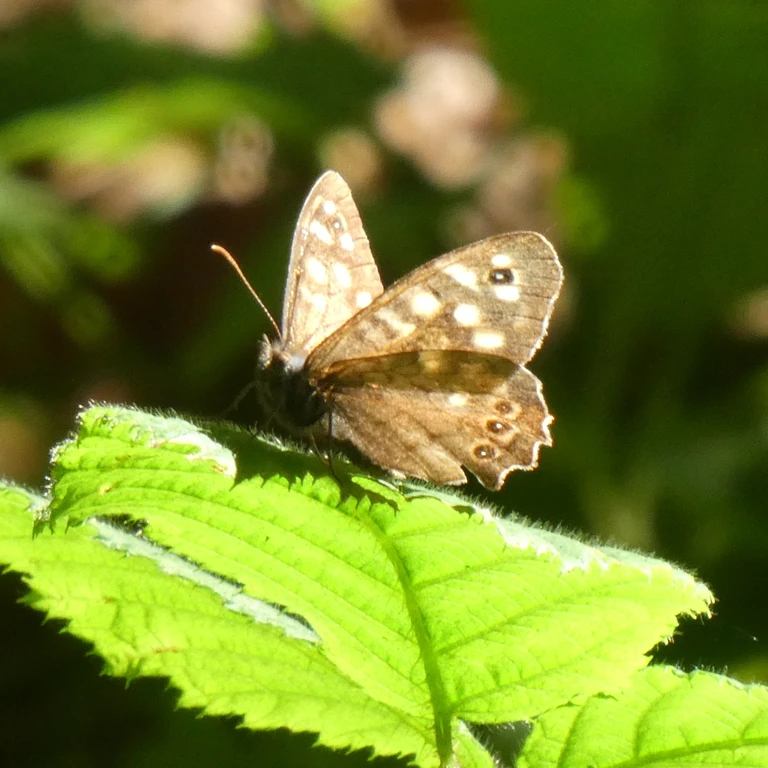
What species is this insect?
Pararge aegeria
